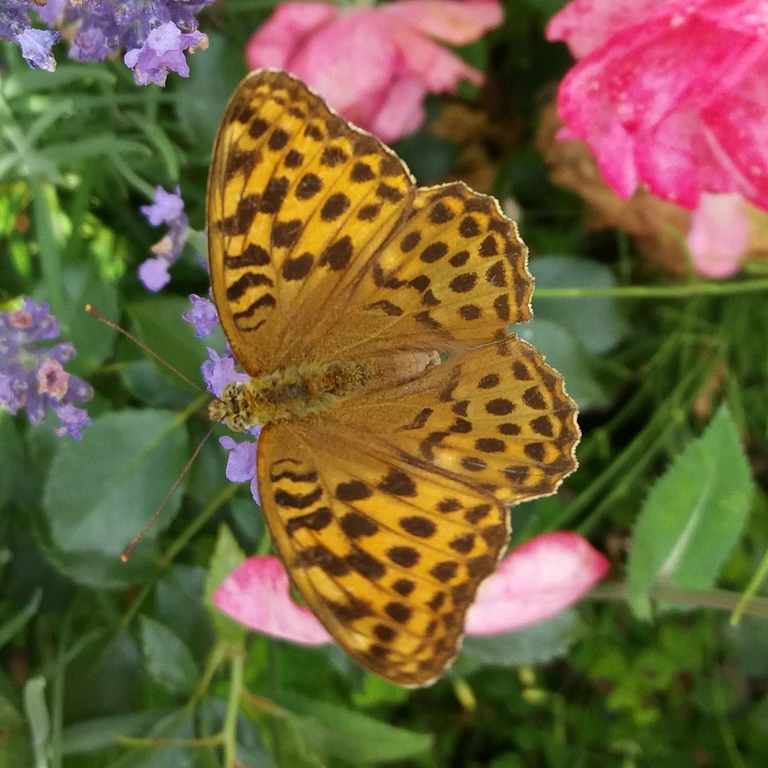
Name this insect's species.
Argynnis paphia
